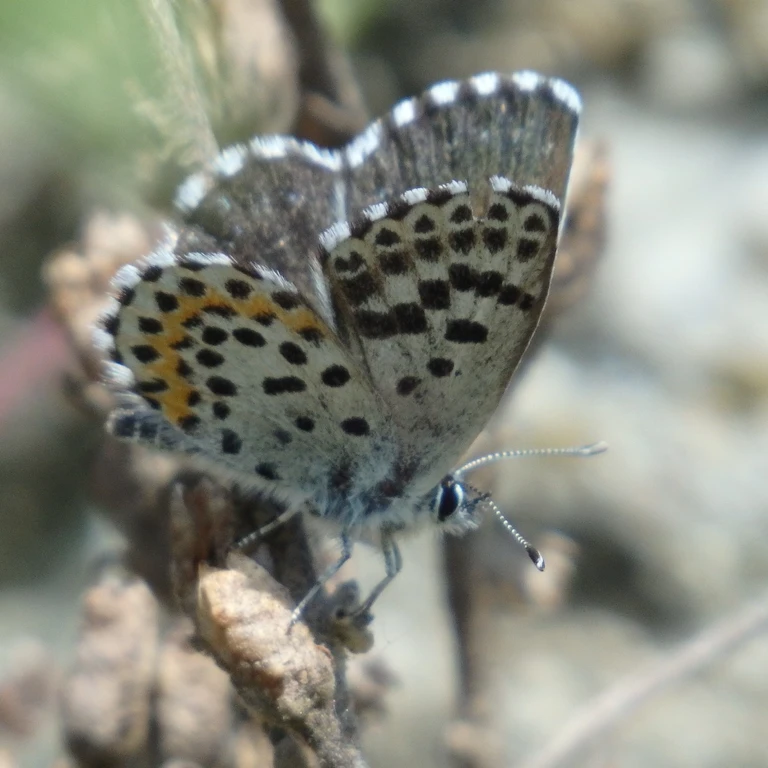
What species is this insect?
Scolitantides orion
